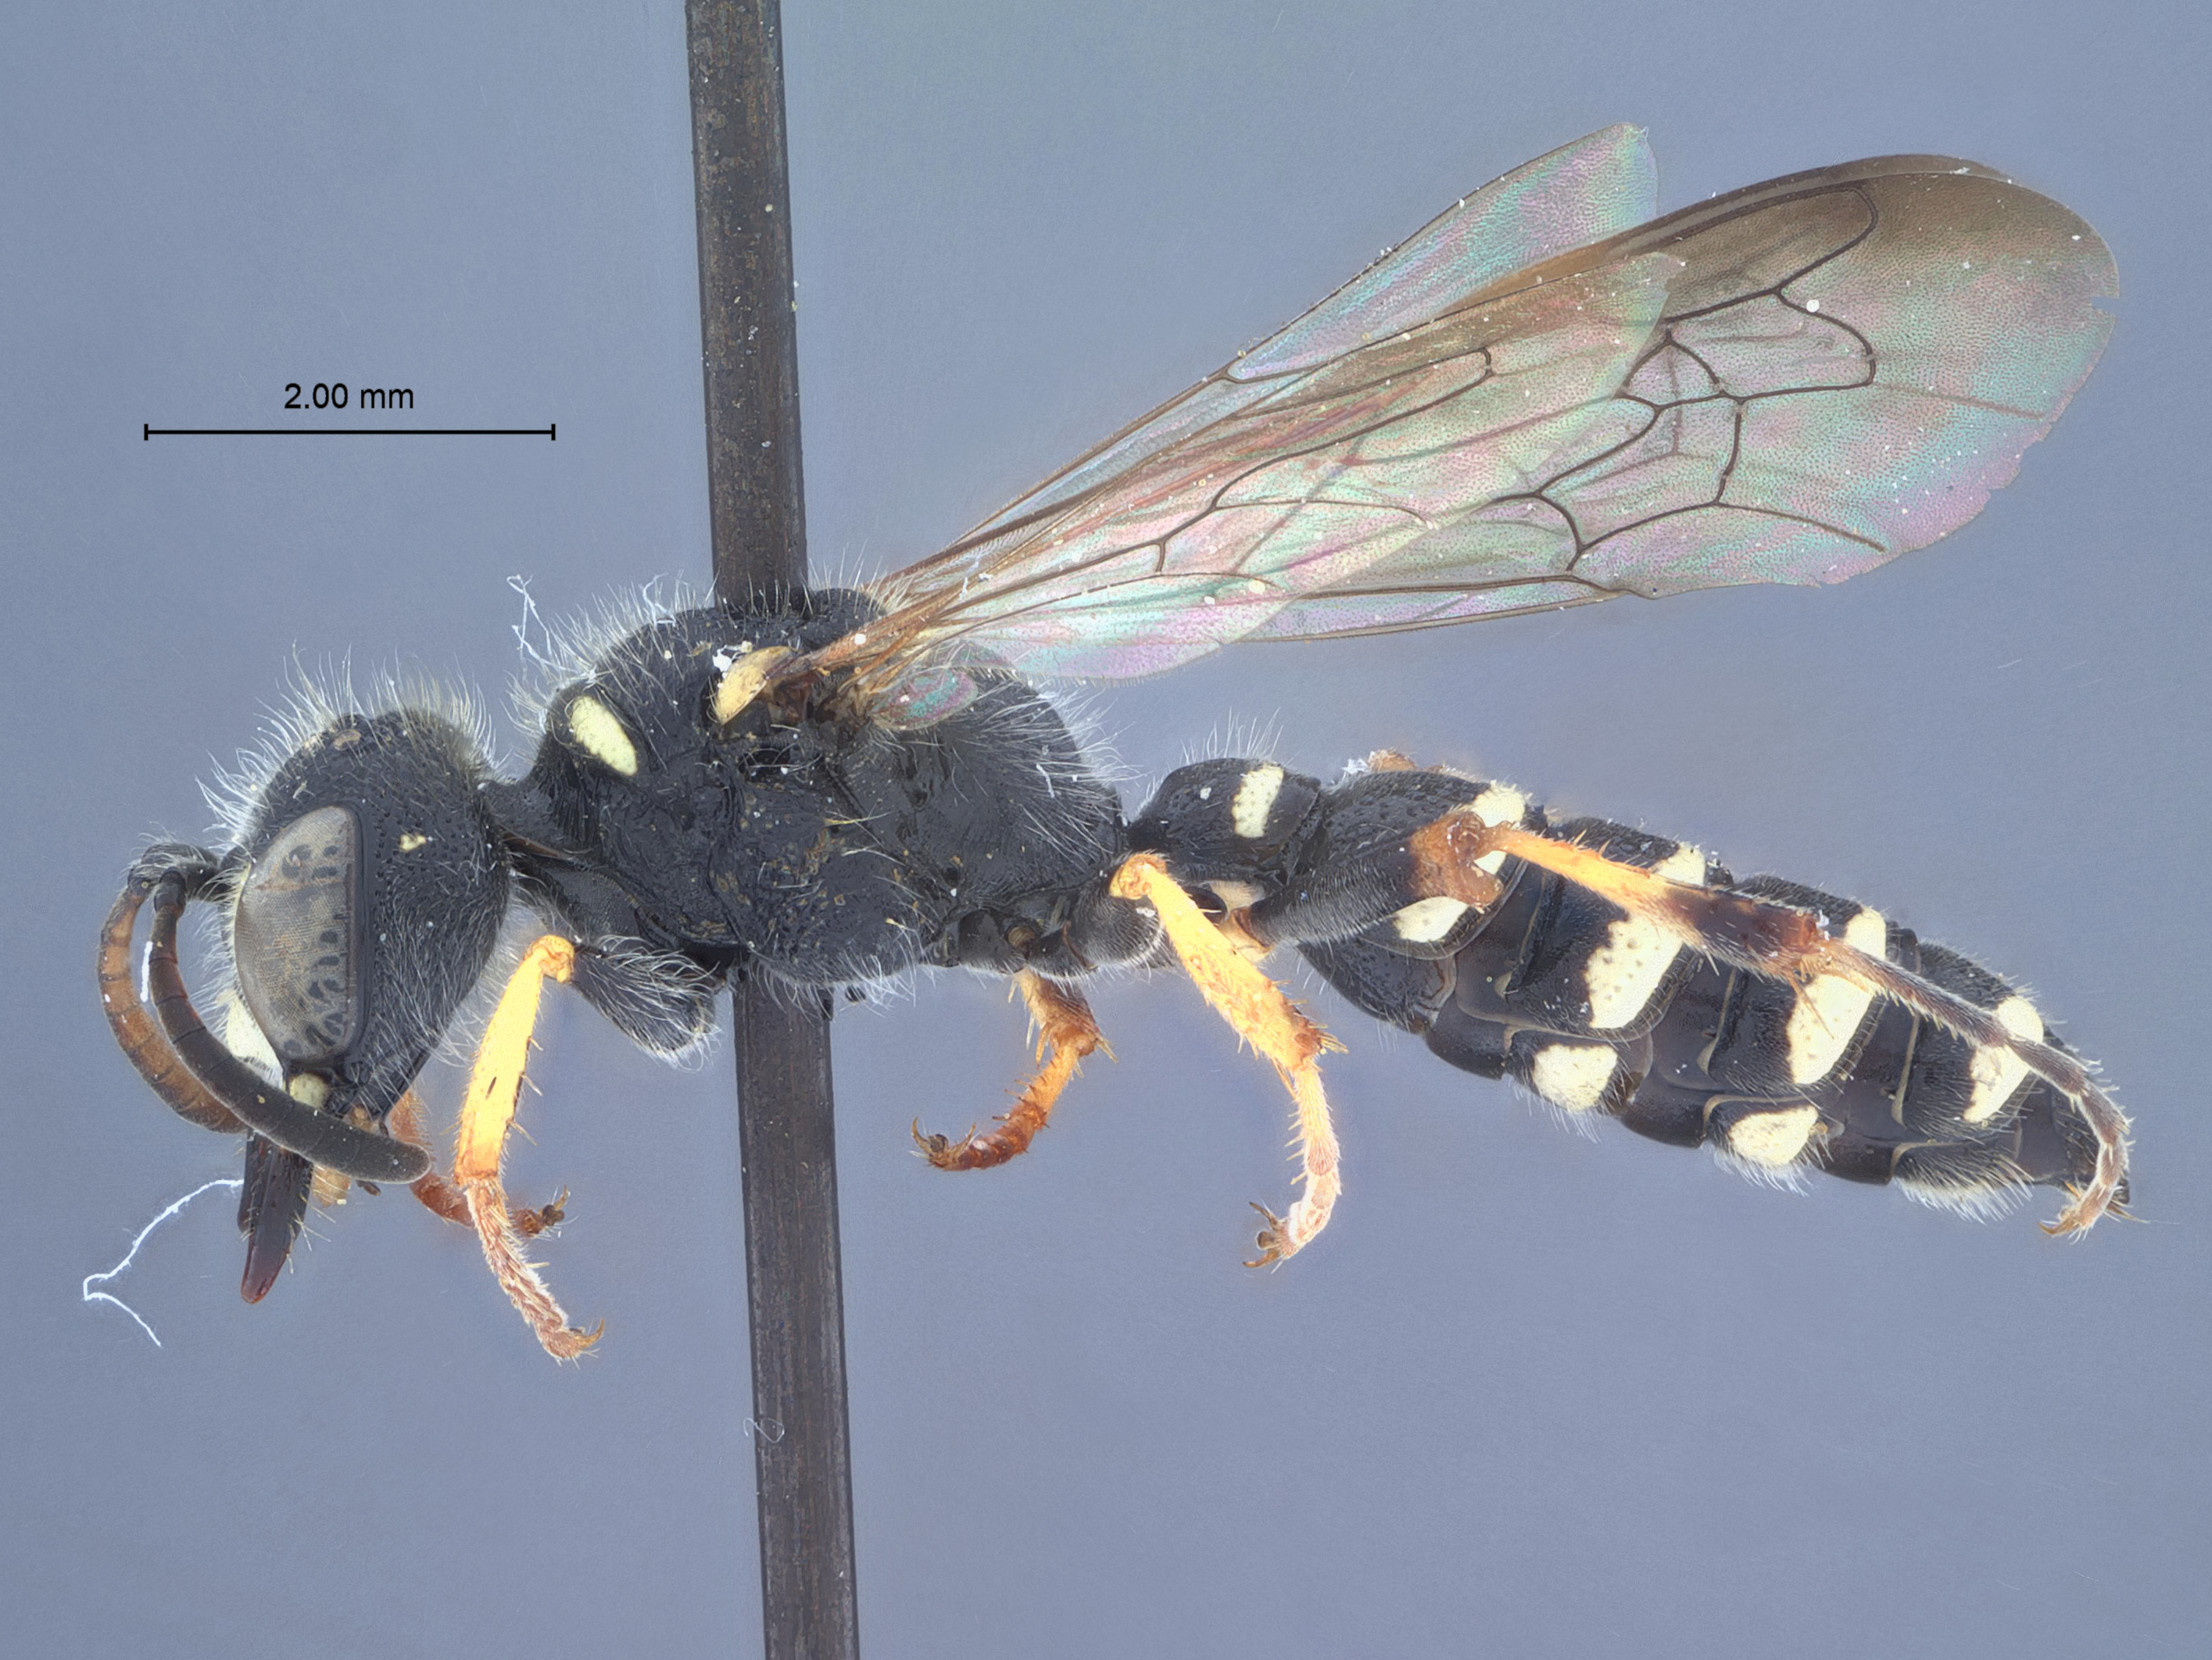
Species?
Cerceris atlacomulca
